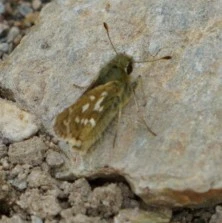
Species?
Hesperia comma
